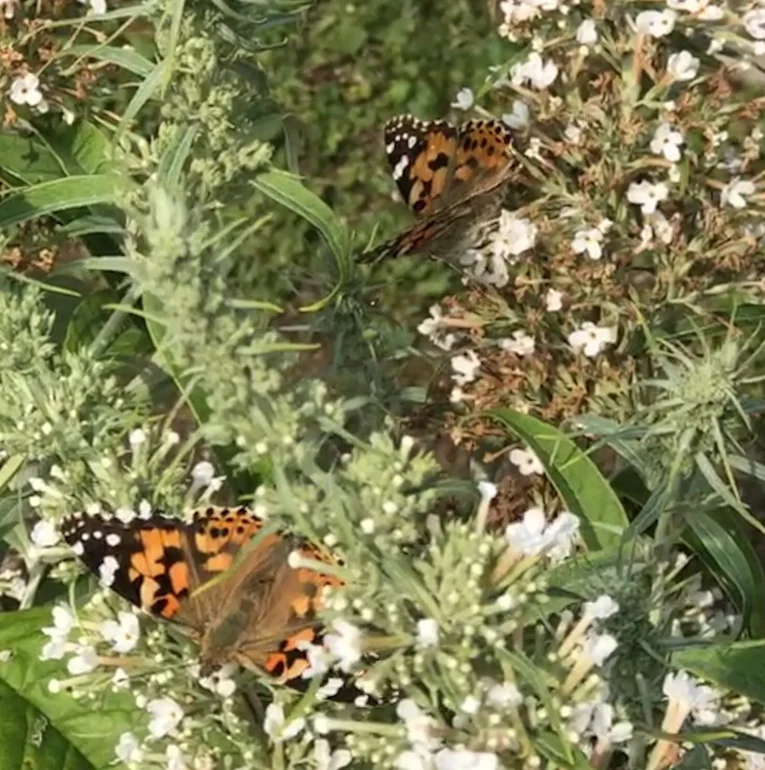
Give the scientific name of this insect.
Vanessa cardui
